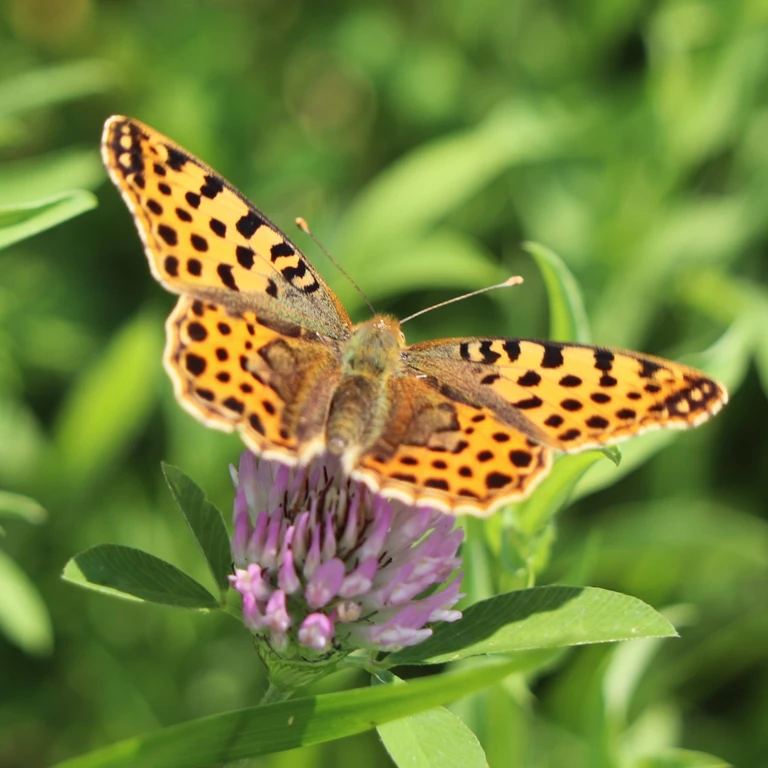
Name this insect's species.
Issoria lathonia
